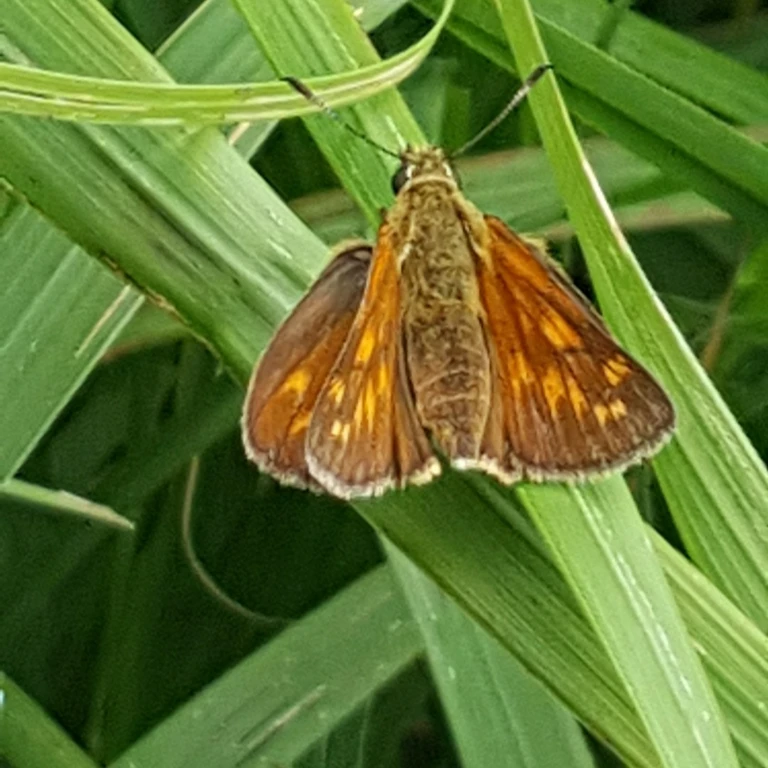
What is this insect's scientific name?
Ochlodes sylvanus (also Ochlodes venata)
